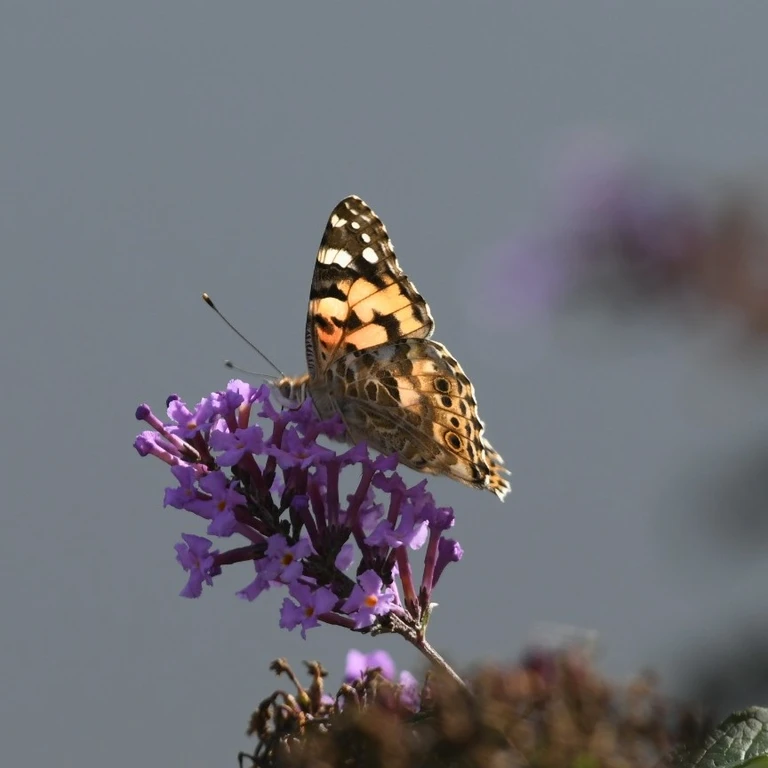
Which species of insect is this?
Vanessa cardui
